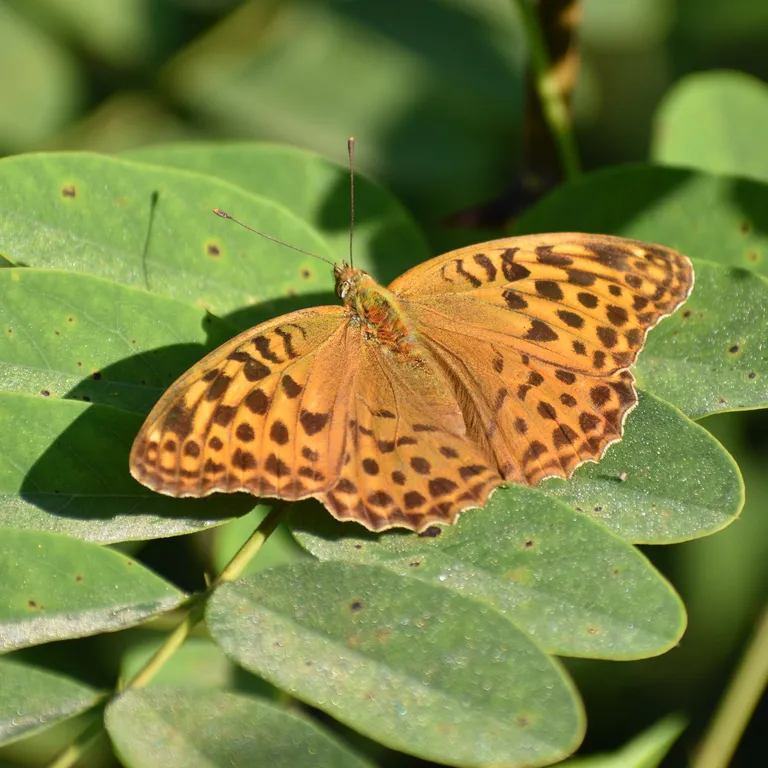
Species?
Argynnis paphia
